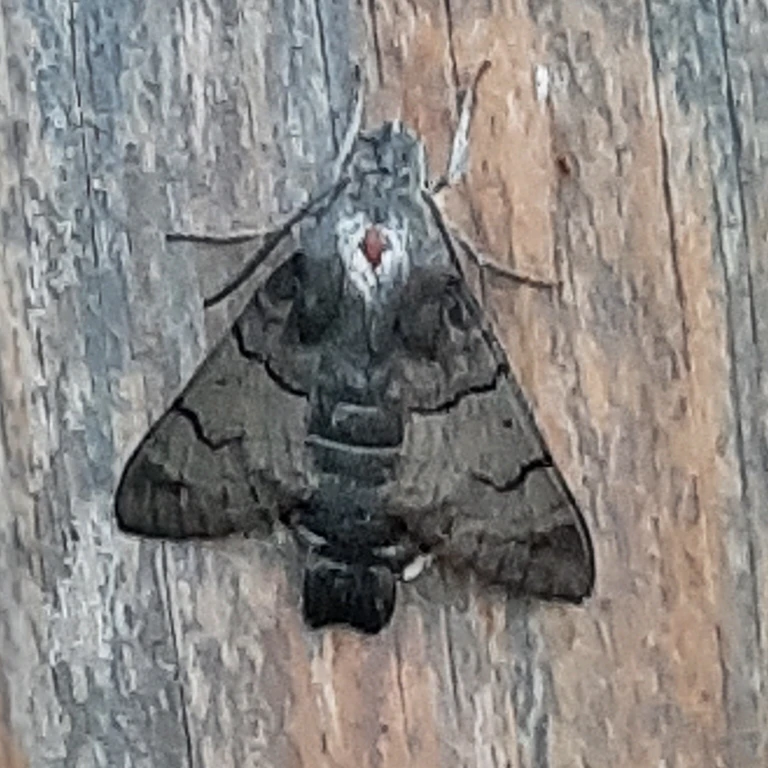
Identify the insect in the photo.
Macroglossum stellatarum
